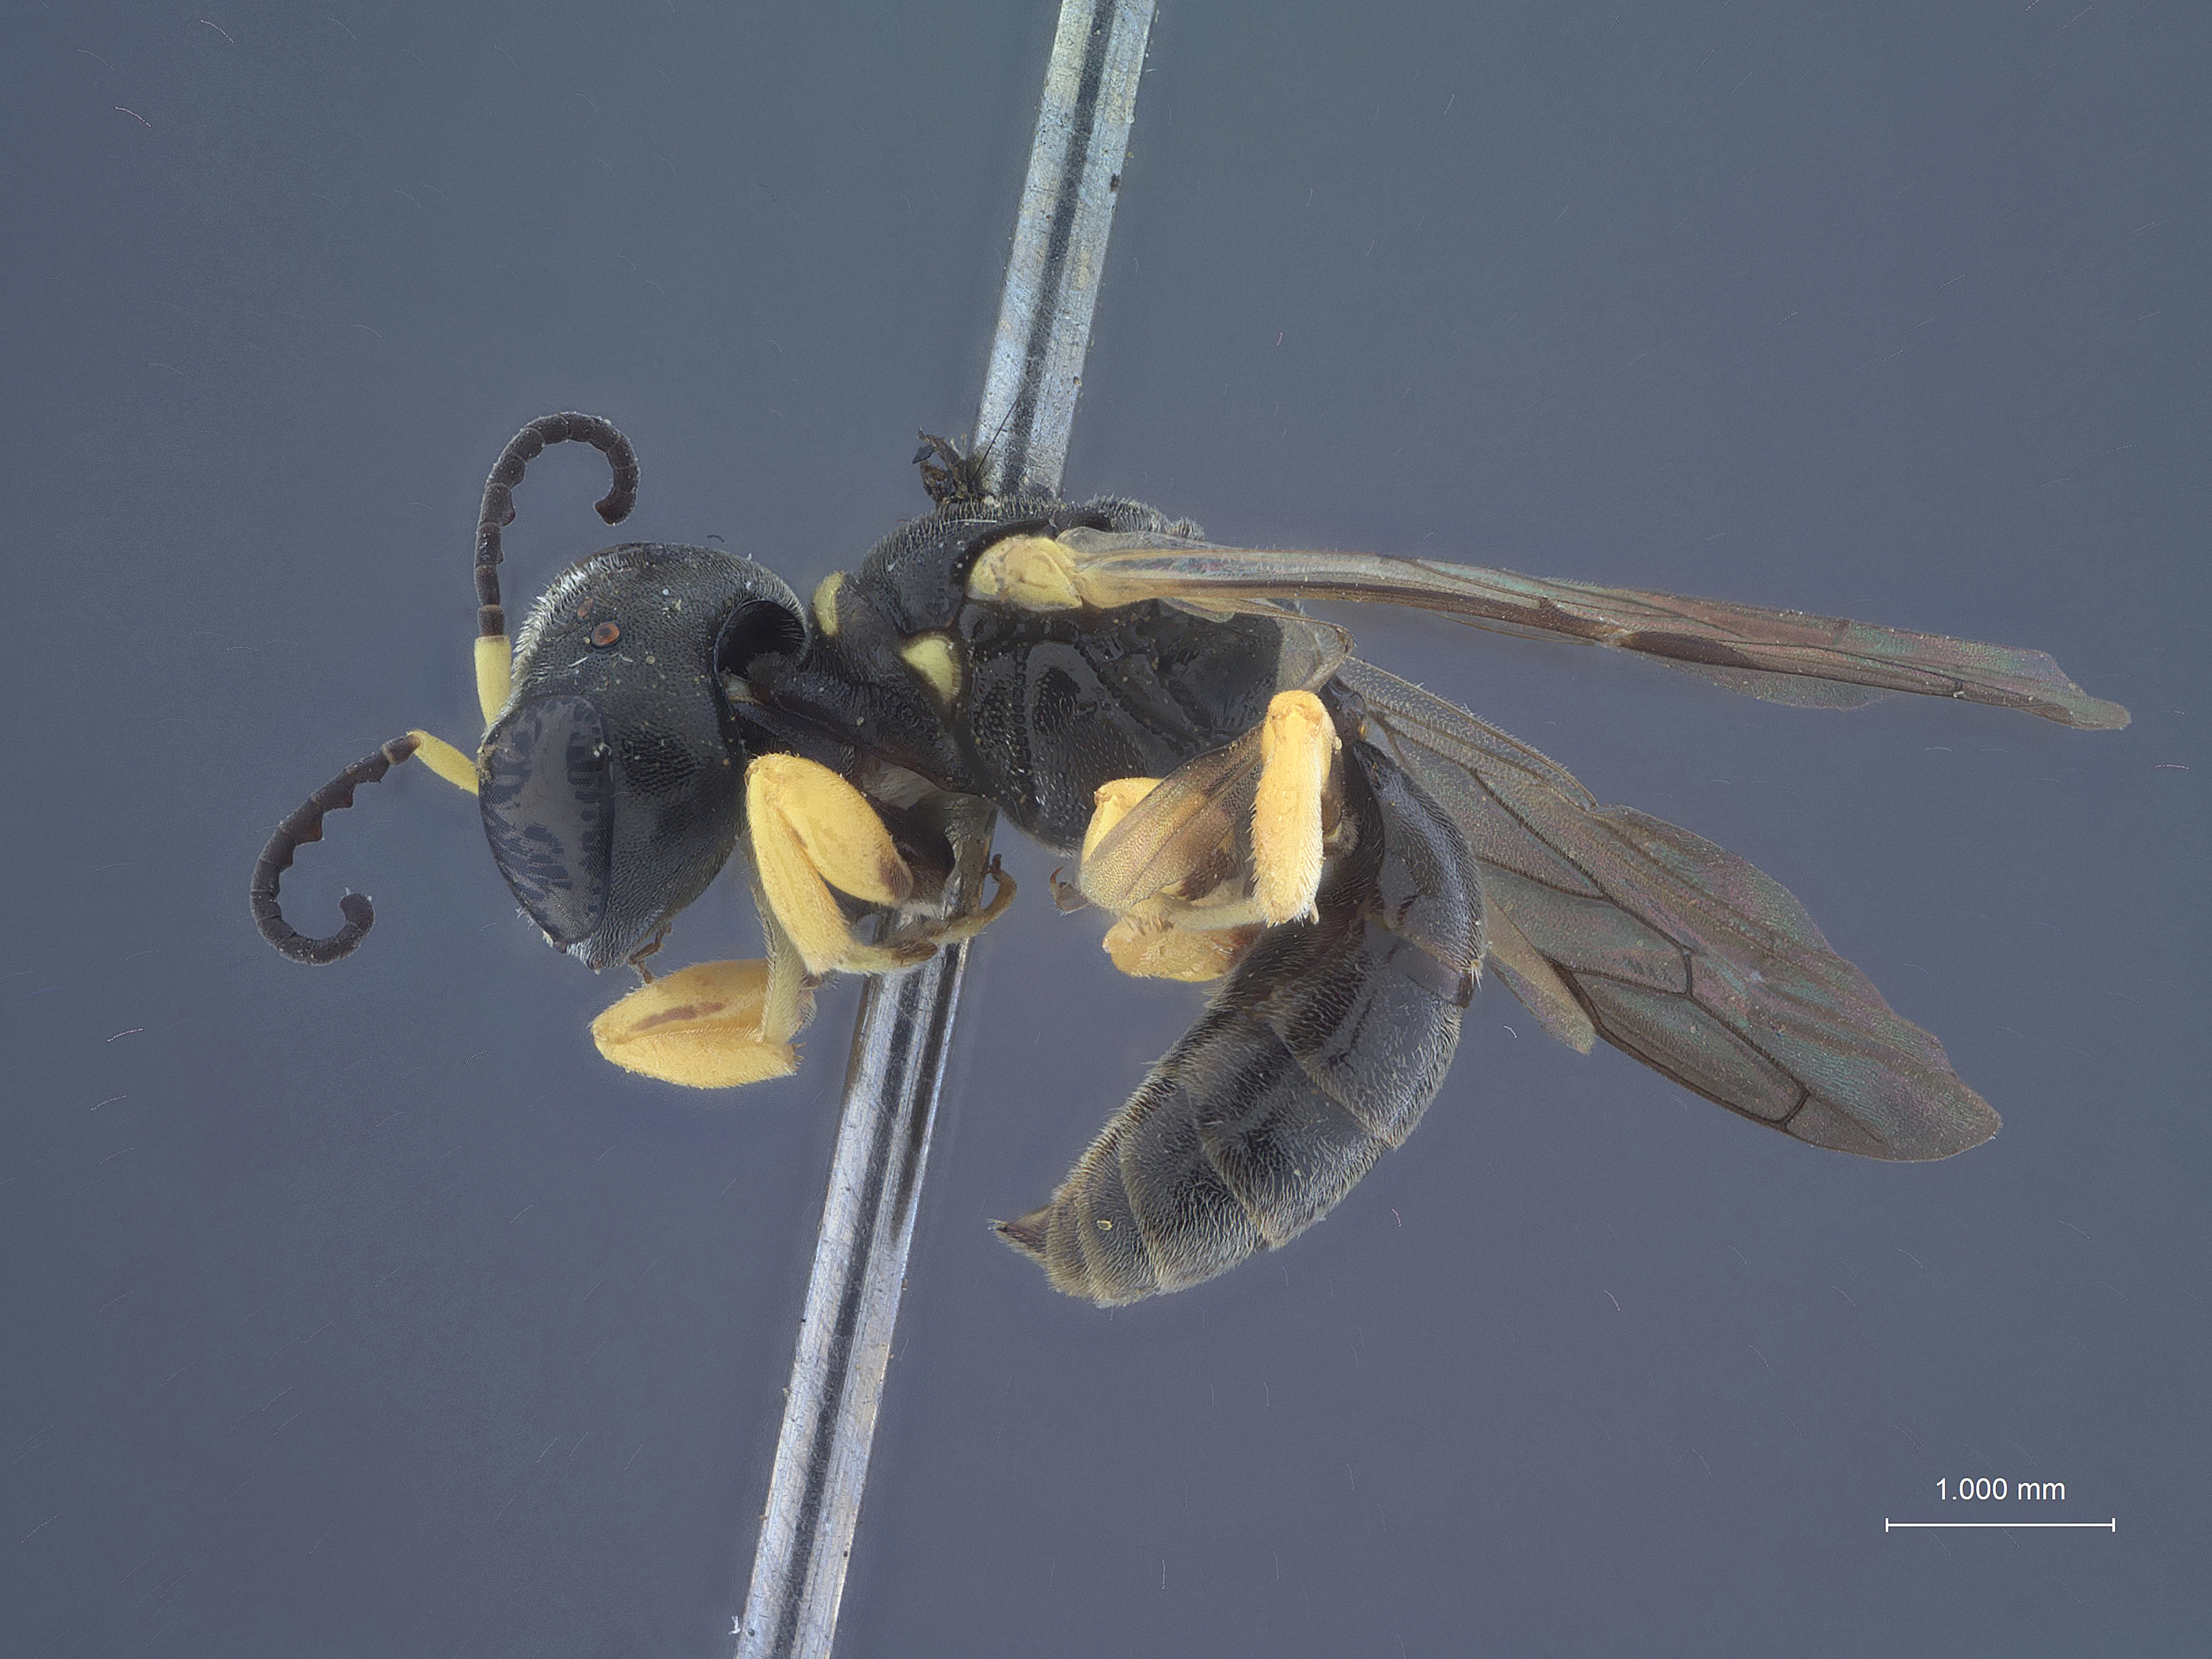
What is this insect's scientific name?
Lindenius sardashti
